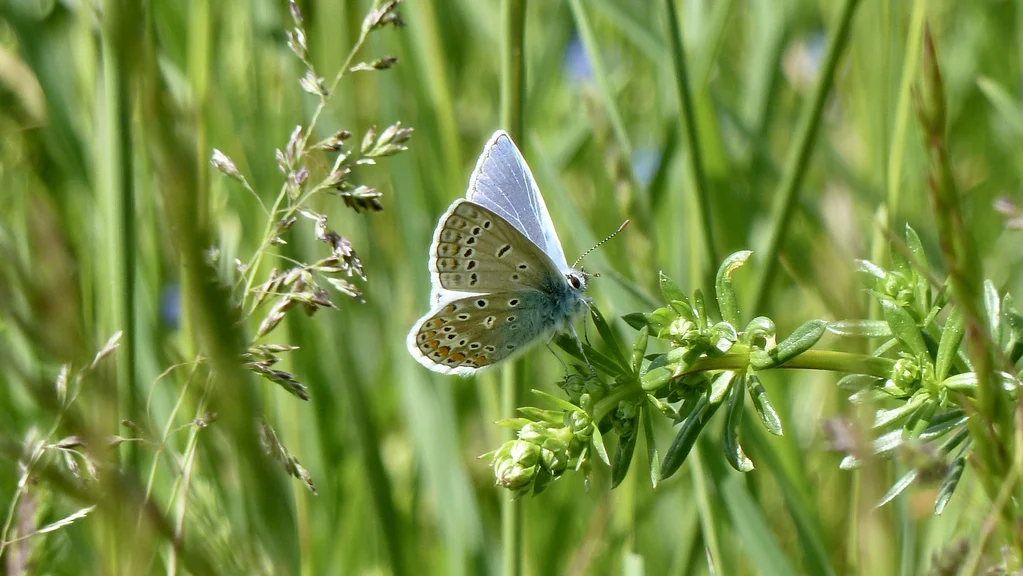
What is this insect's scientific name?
Polyommatus icarus
